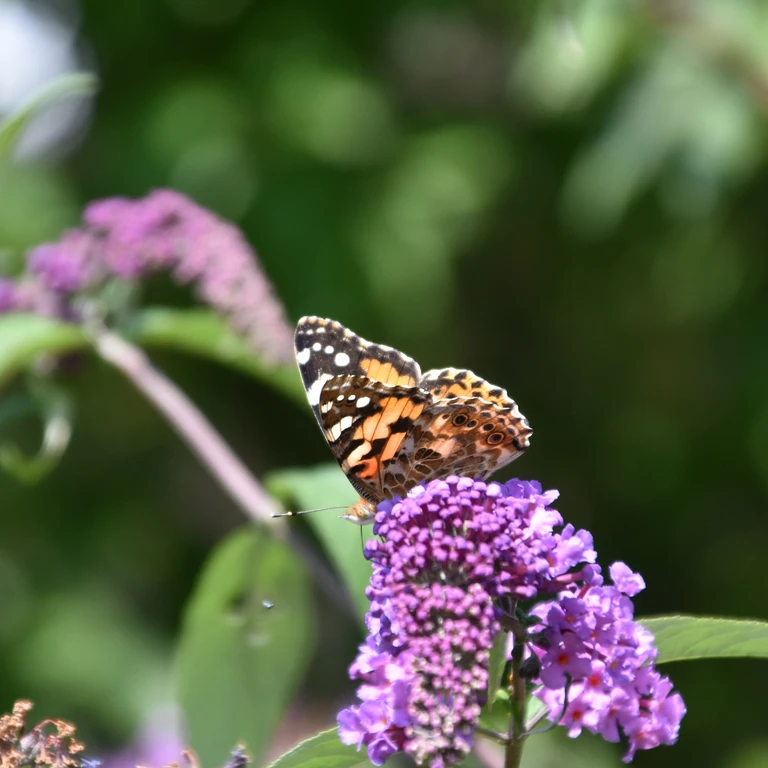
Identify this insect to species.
Vanessa cardui
